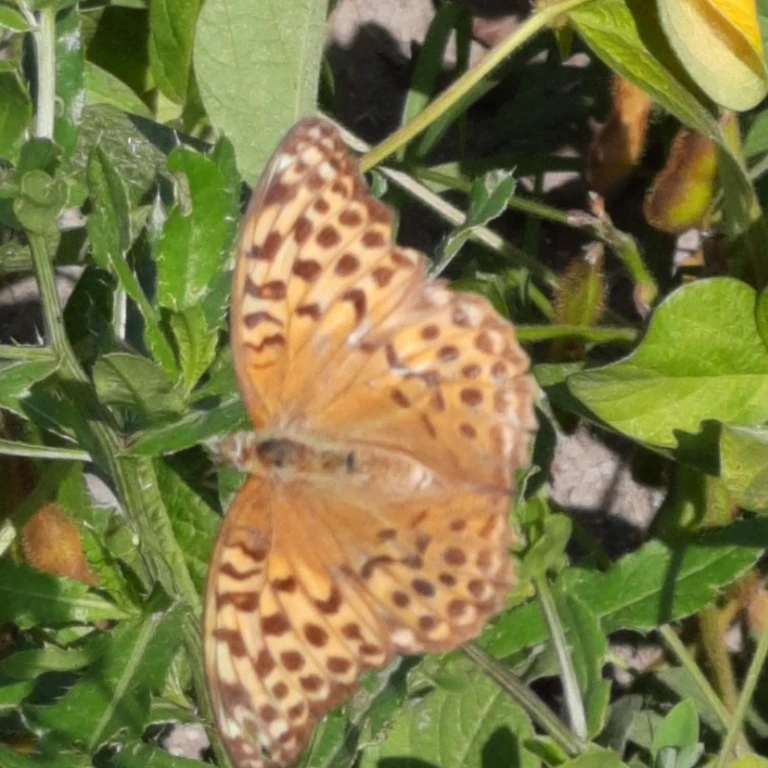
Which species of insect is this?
Argynnis paphia
